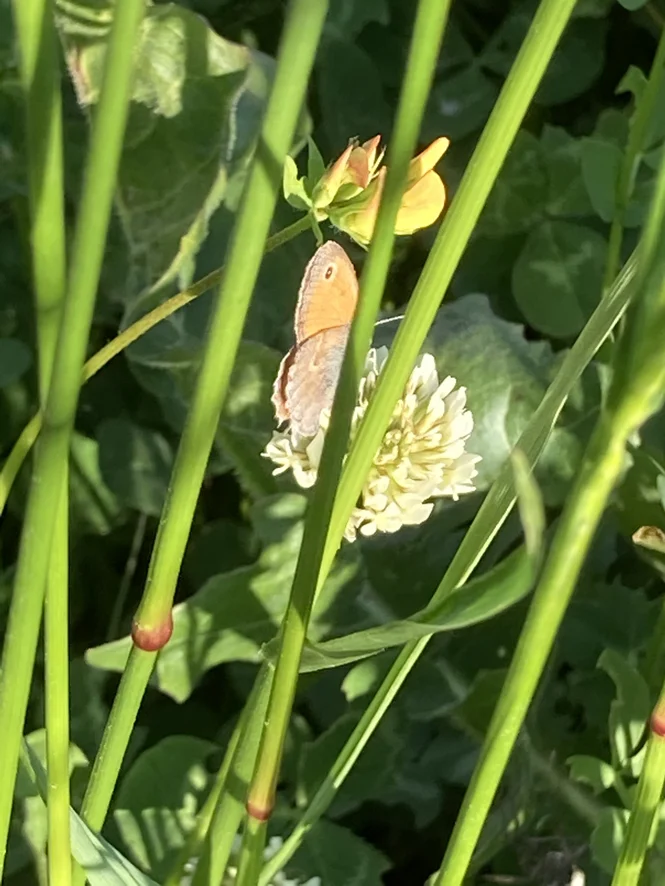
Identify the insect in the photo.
Coenonympha pamphilus
